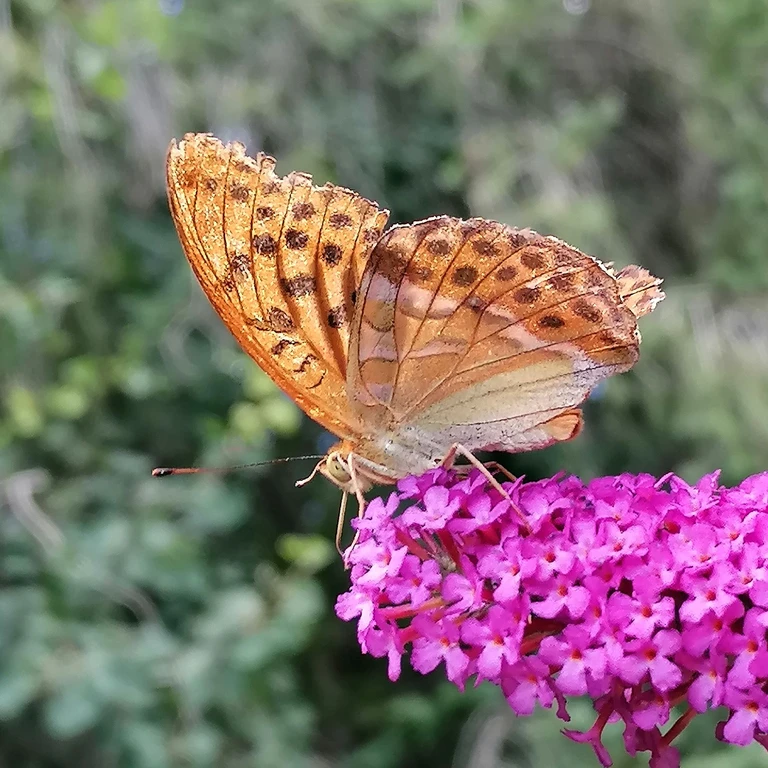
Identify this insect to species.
Argynnis paphia
